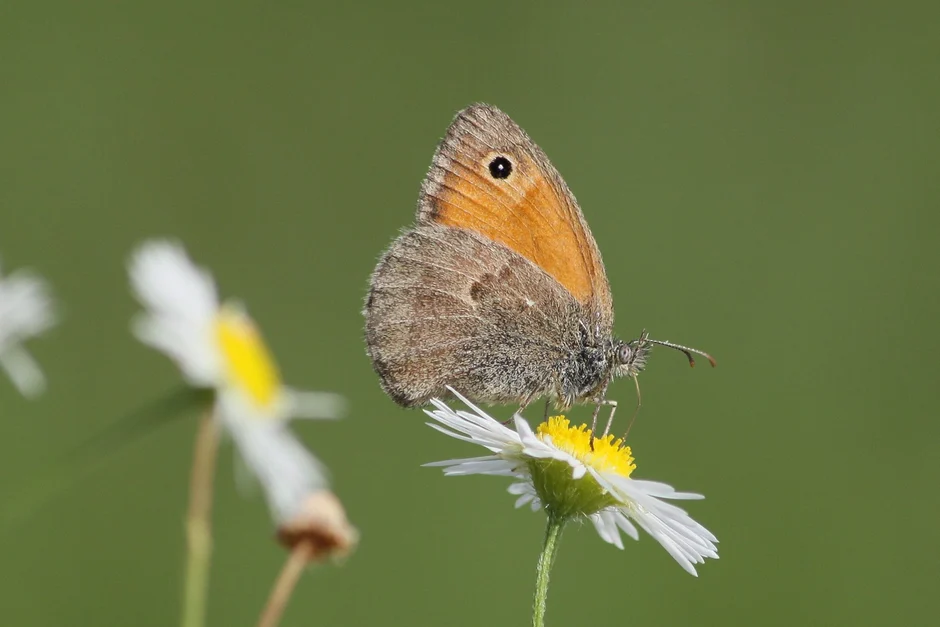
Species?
Coenonympha pamphilus
